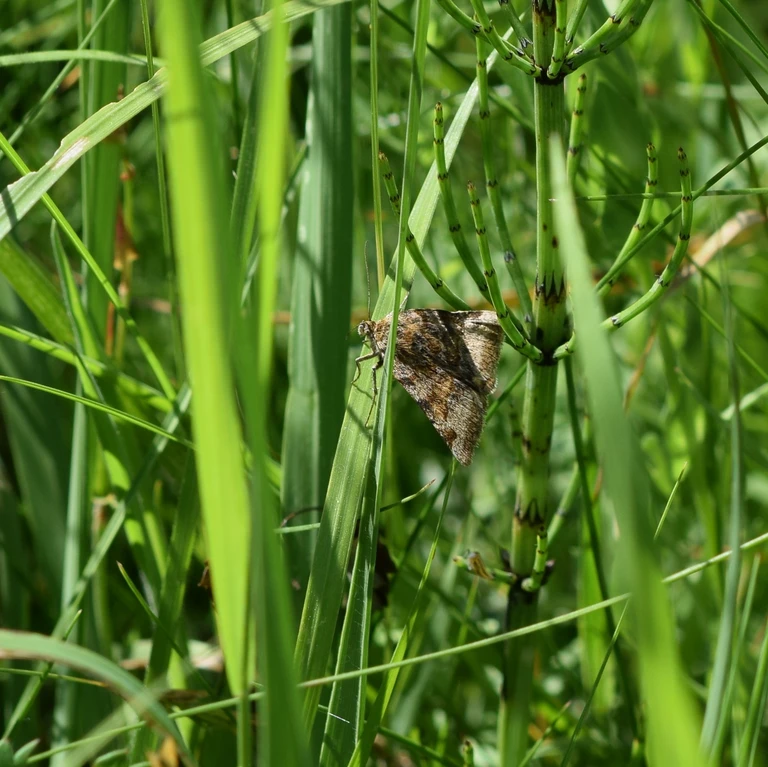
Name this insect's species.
Euclidia glyphica
